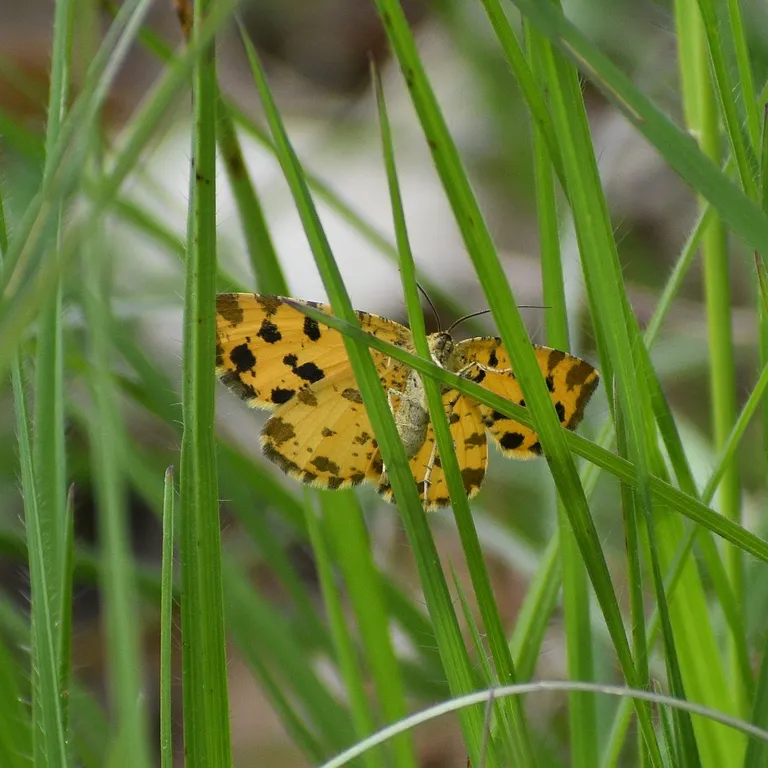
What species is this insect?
Pseudopanthera macularia
